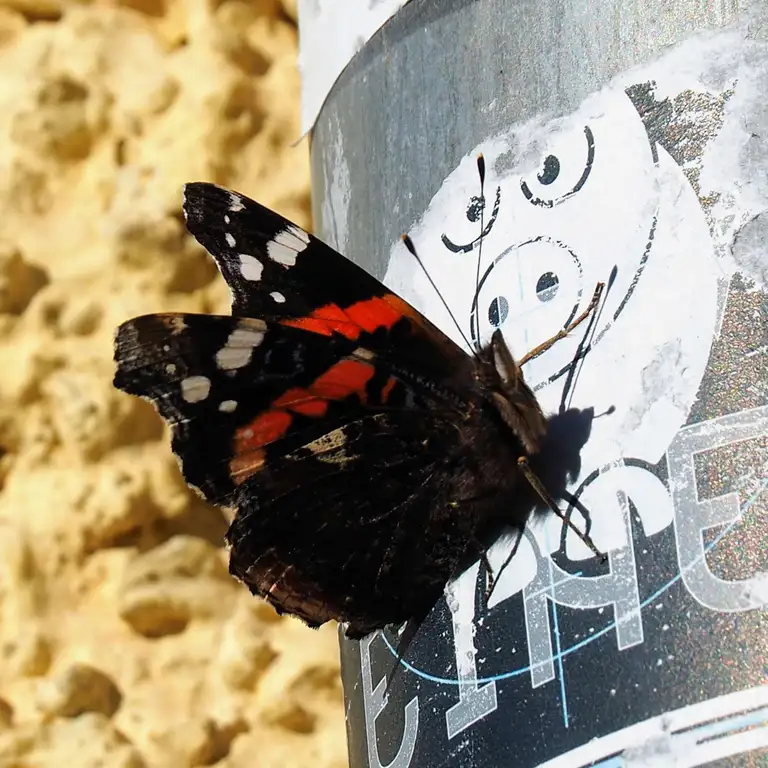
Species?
Vanessa atalanta
